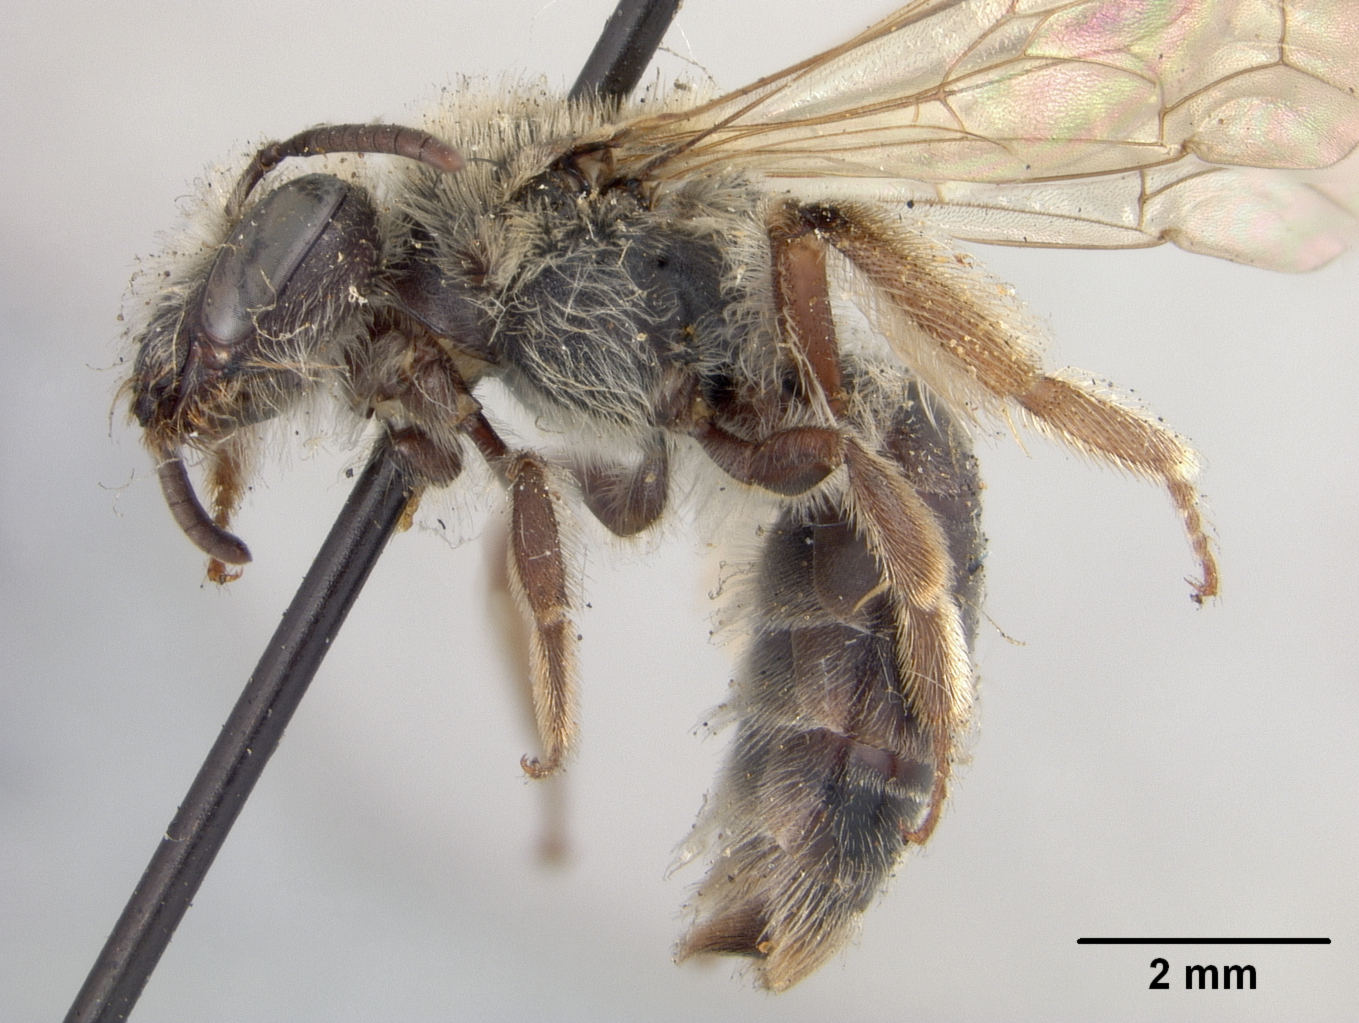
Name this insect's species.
Andrena fenningeri
